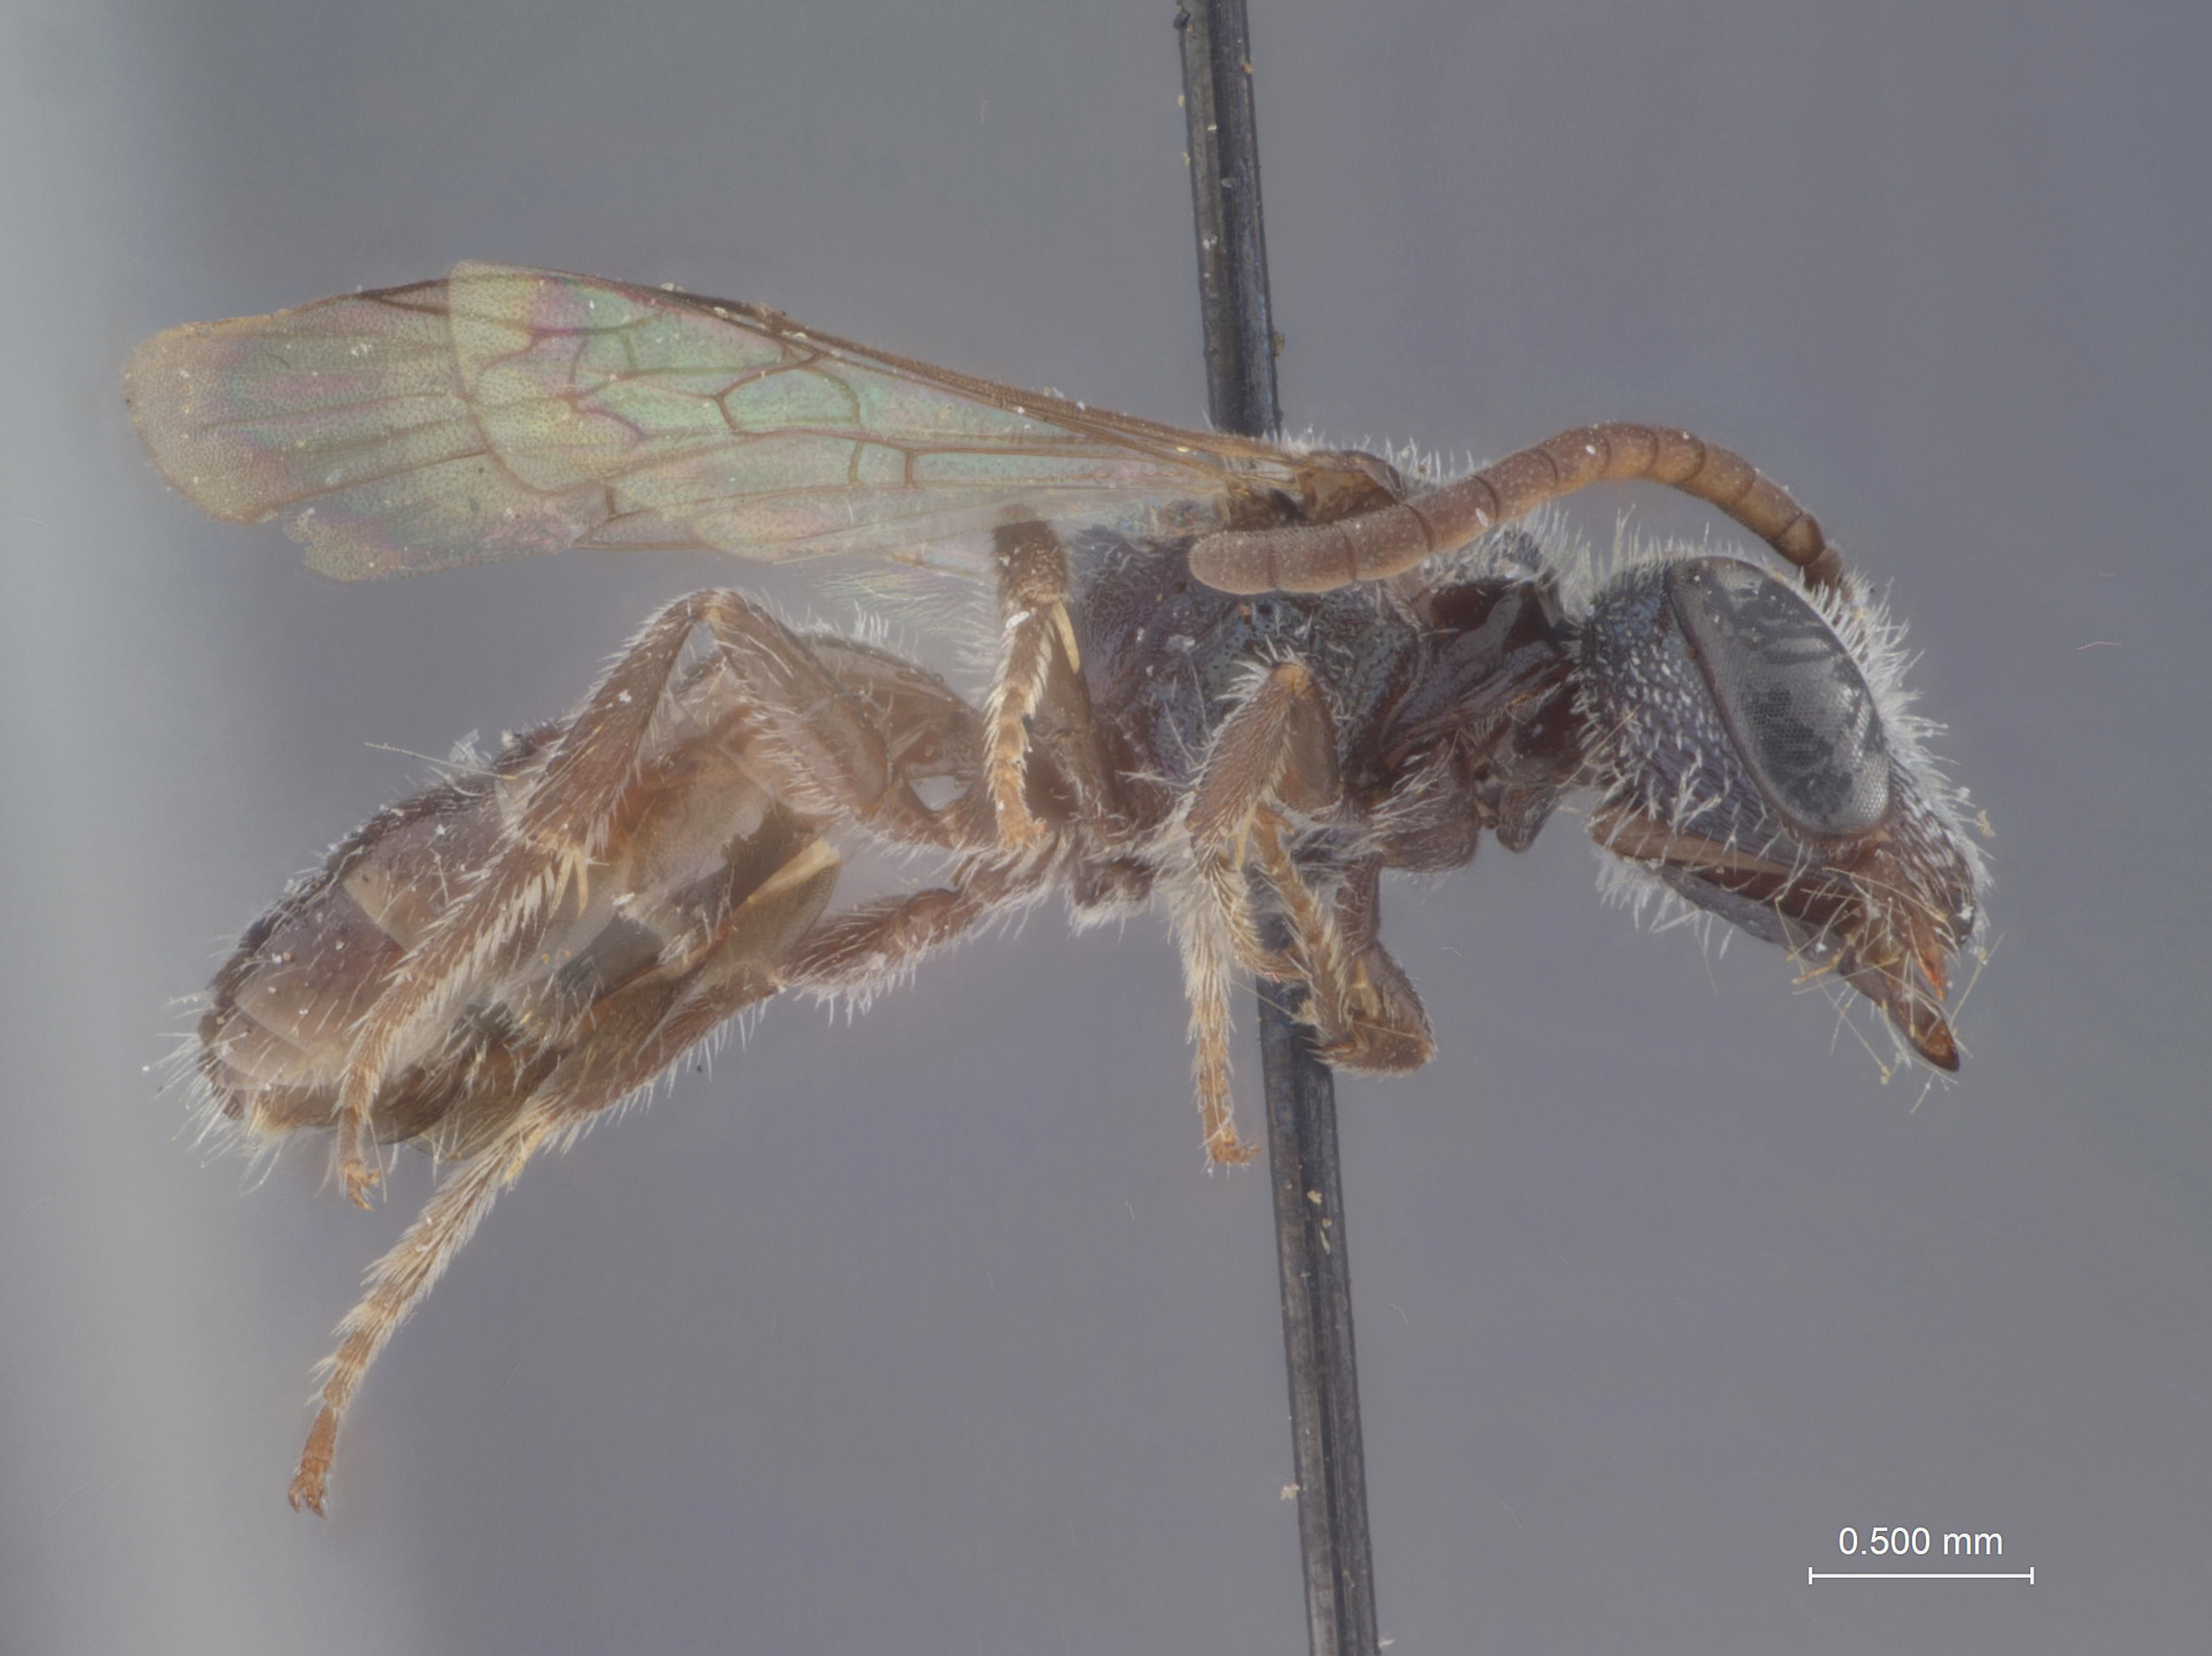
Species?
Halictus obnubilus
